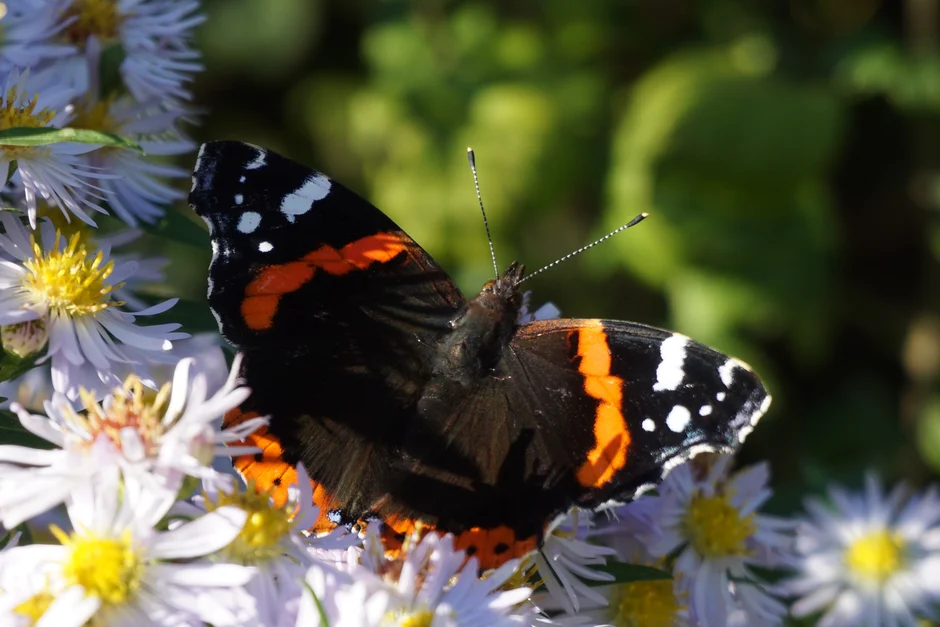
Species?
Vanessa atalanta
